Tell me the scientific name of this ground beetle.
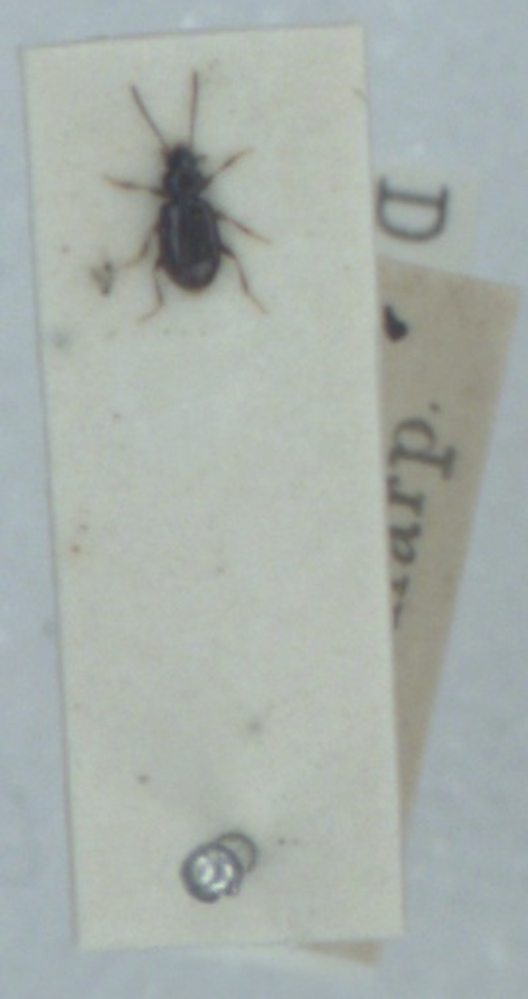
Tachys bistriatus
